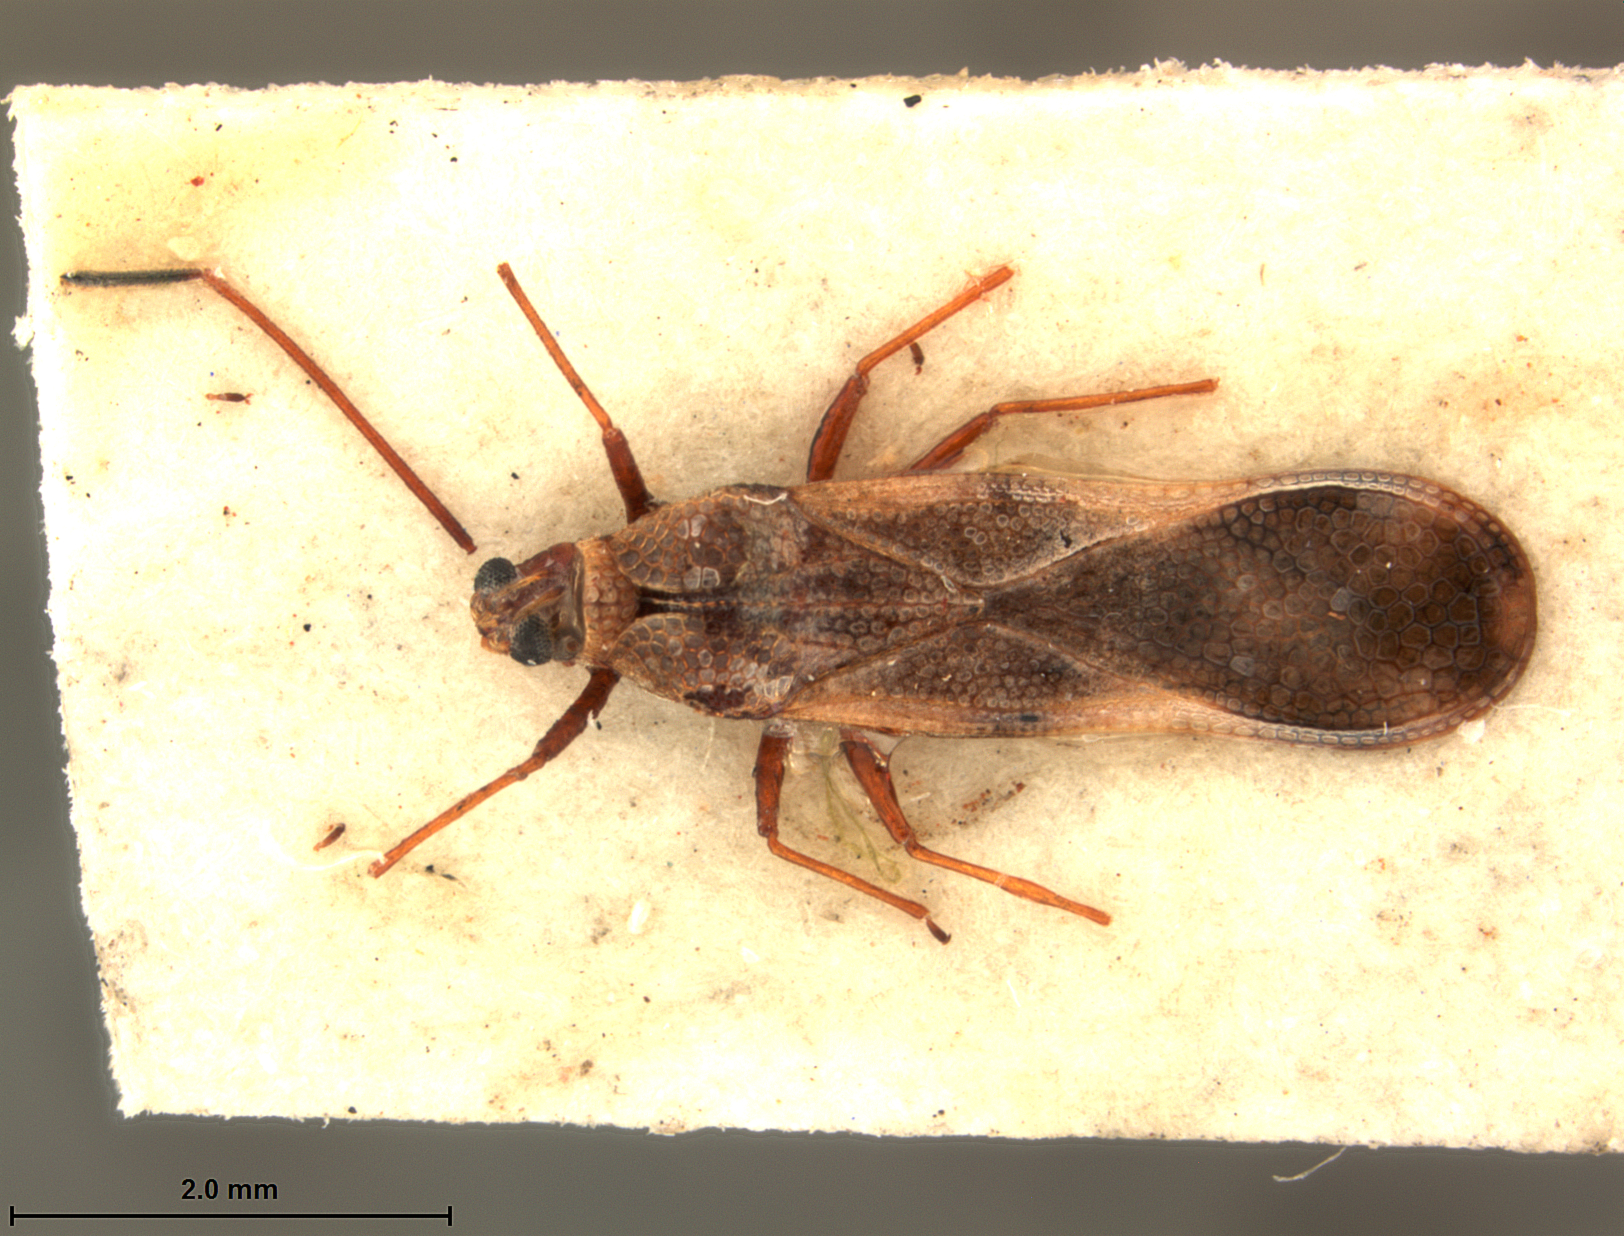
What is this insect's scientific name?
Plerochila eumepes
